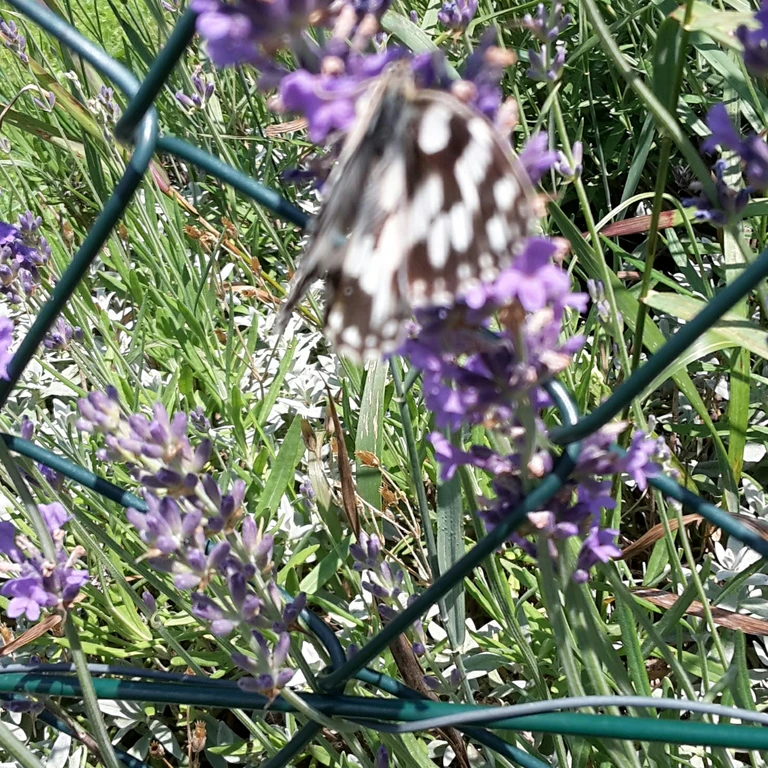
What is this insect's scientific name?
Melanargia galathea
